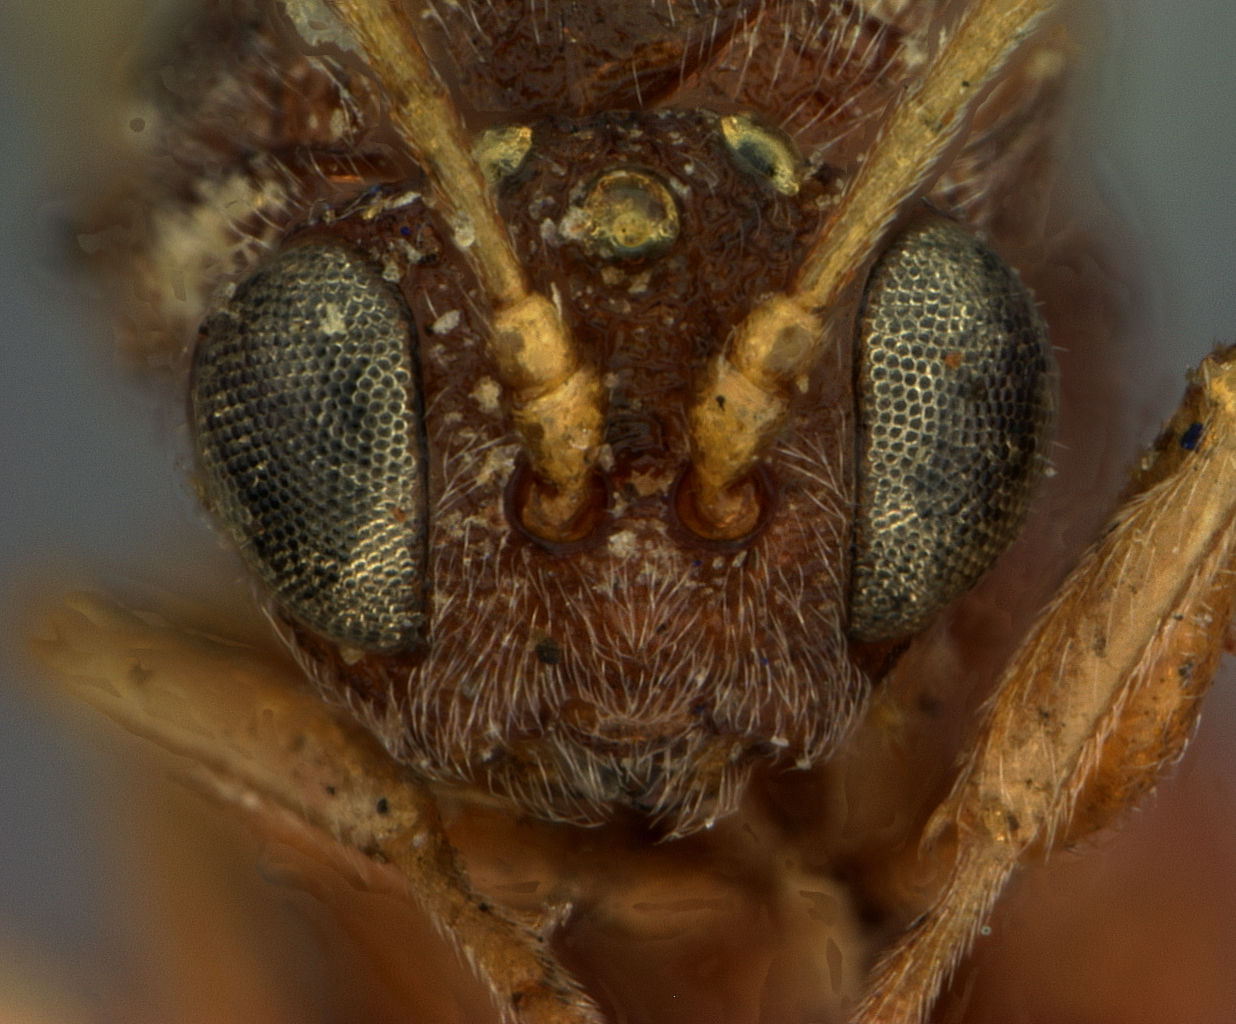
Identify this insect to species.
Cynips quercus
